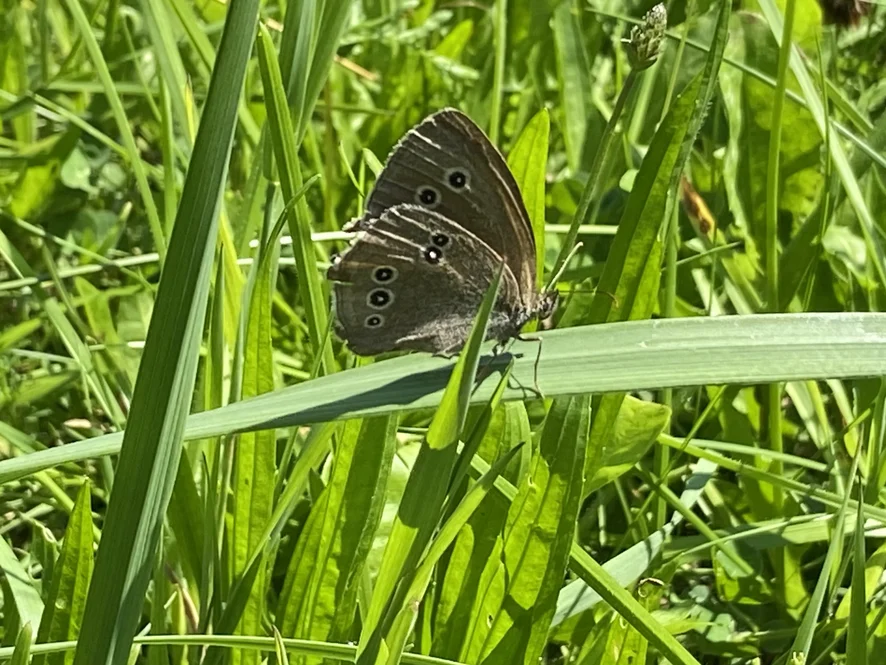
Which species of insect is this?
Aphantopus hyperantus
